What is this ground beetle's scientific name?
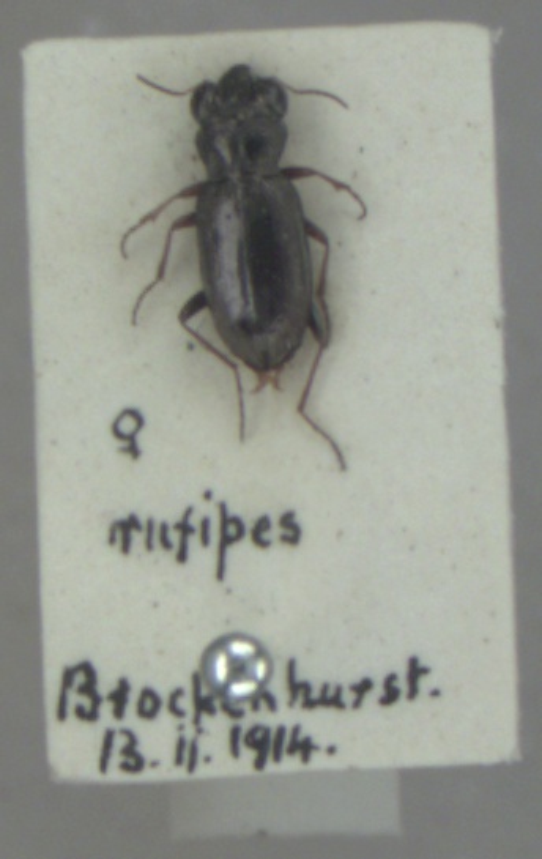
Notiophilus rufipes
